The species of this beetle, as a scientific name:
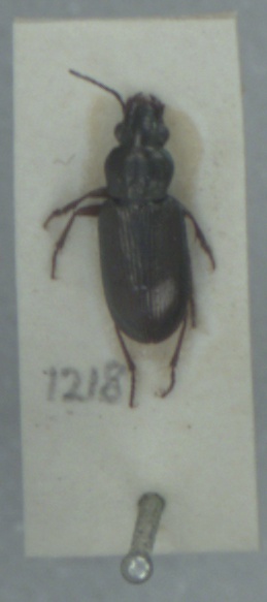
Pogonus littoralis
